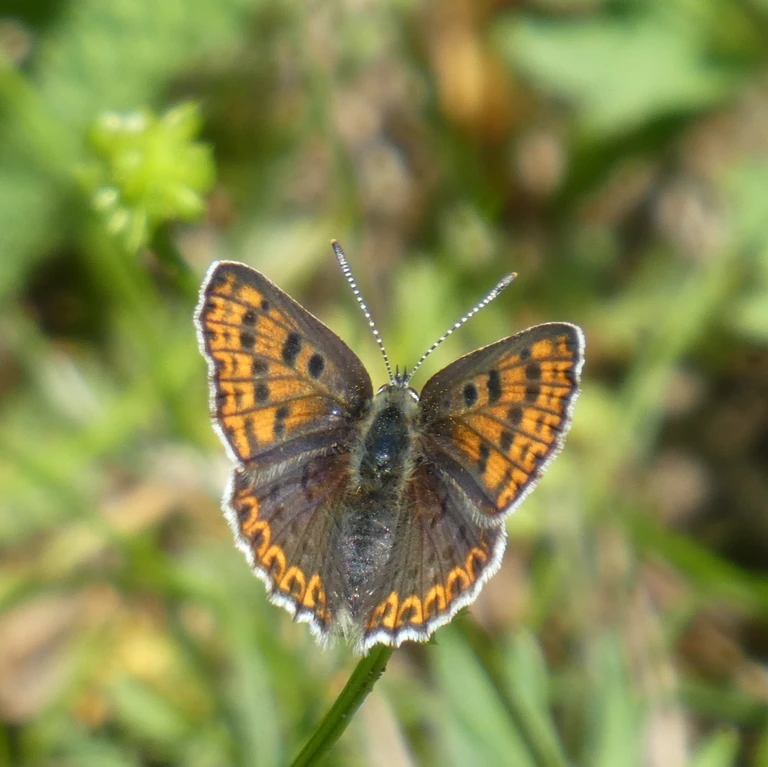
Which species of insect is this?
Lycaena tityrus (also Loweia tityrus)
